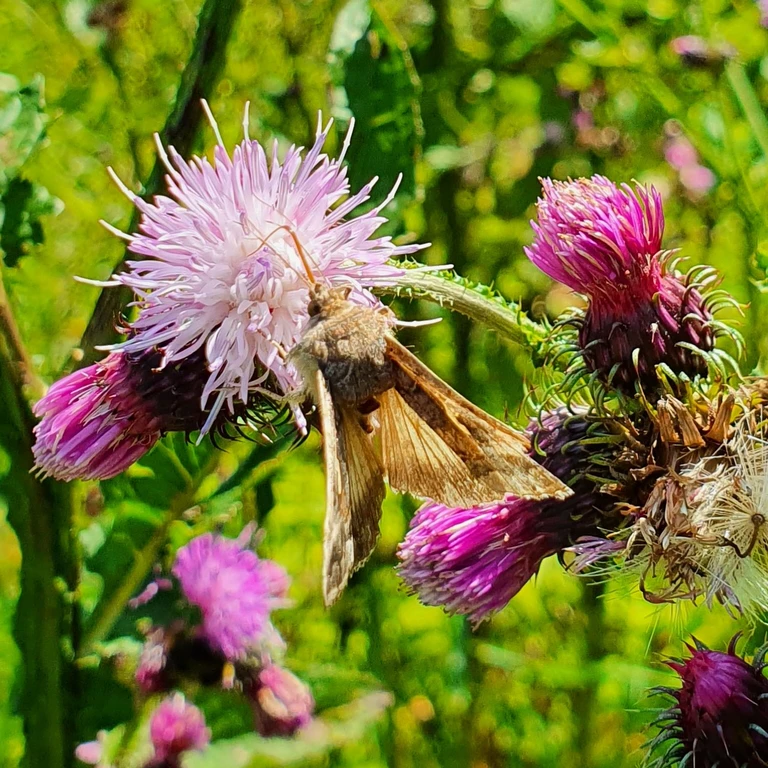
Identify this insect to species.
Autographa gamma
